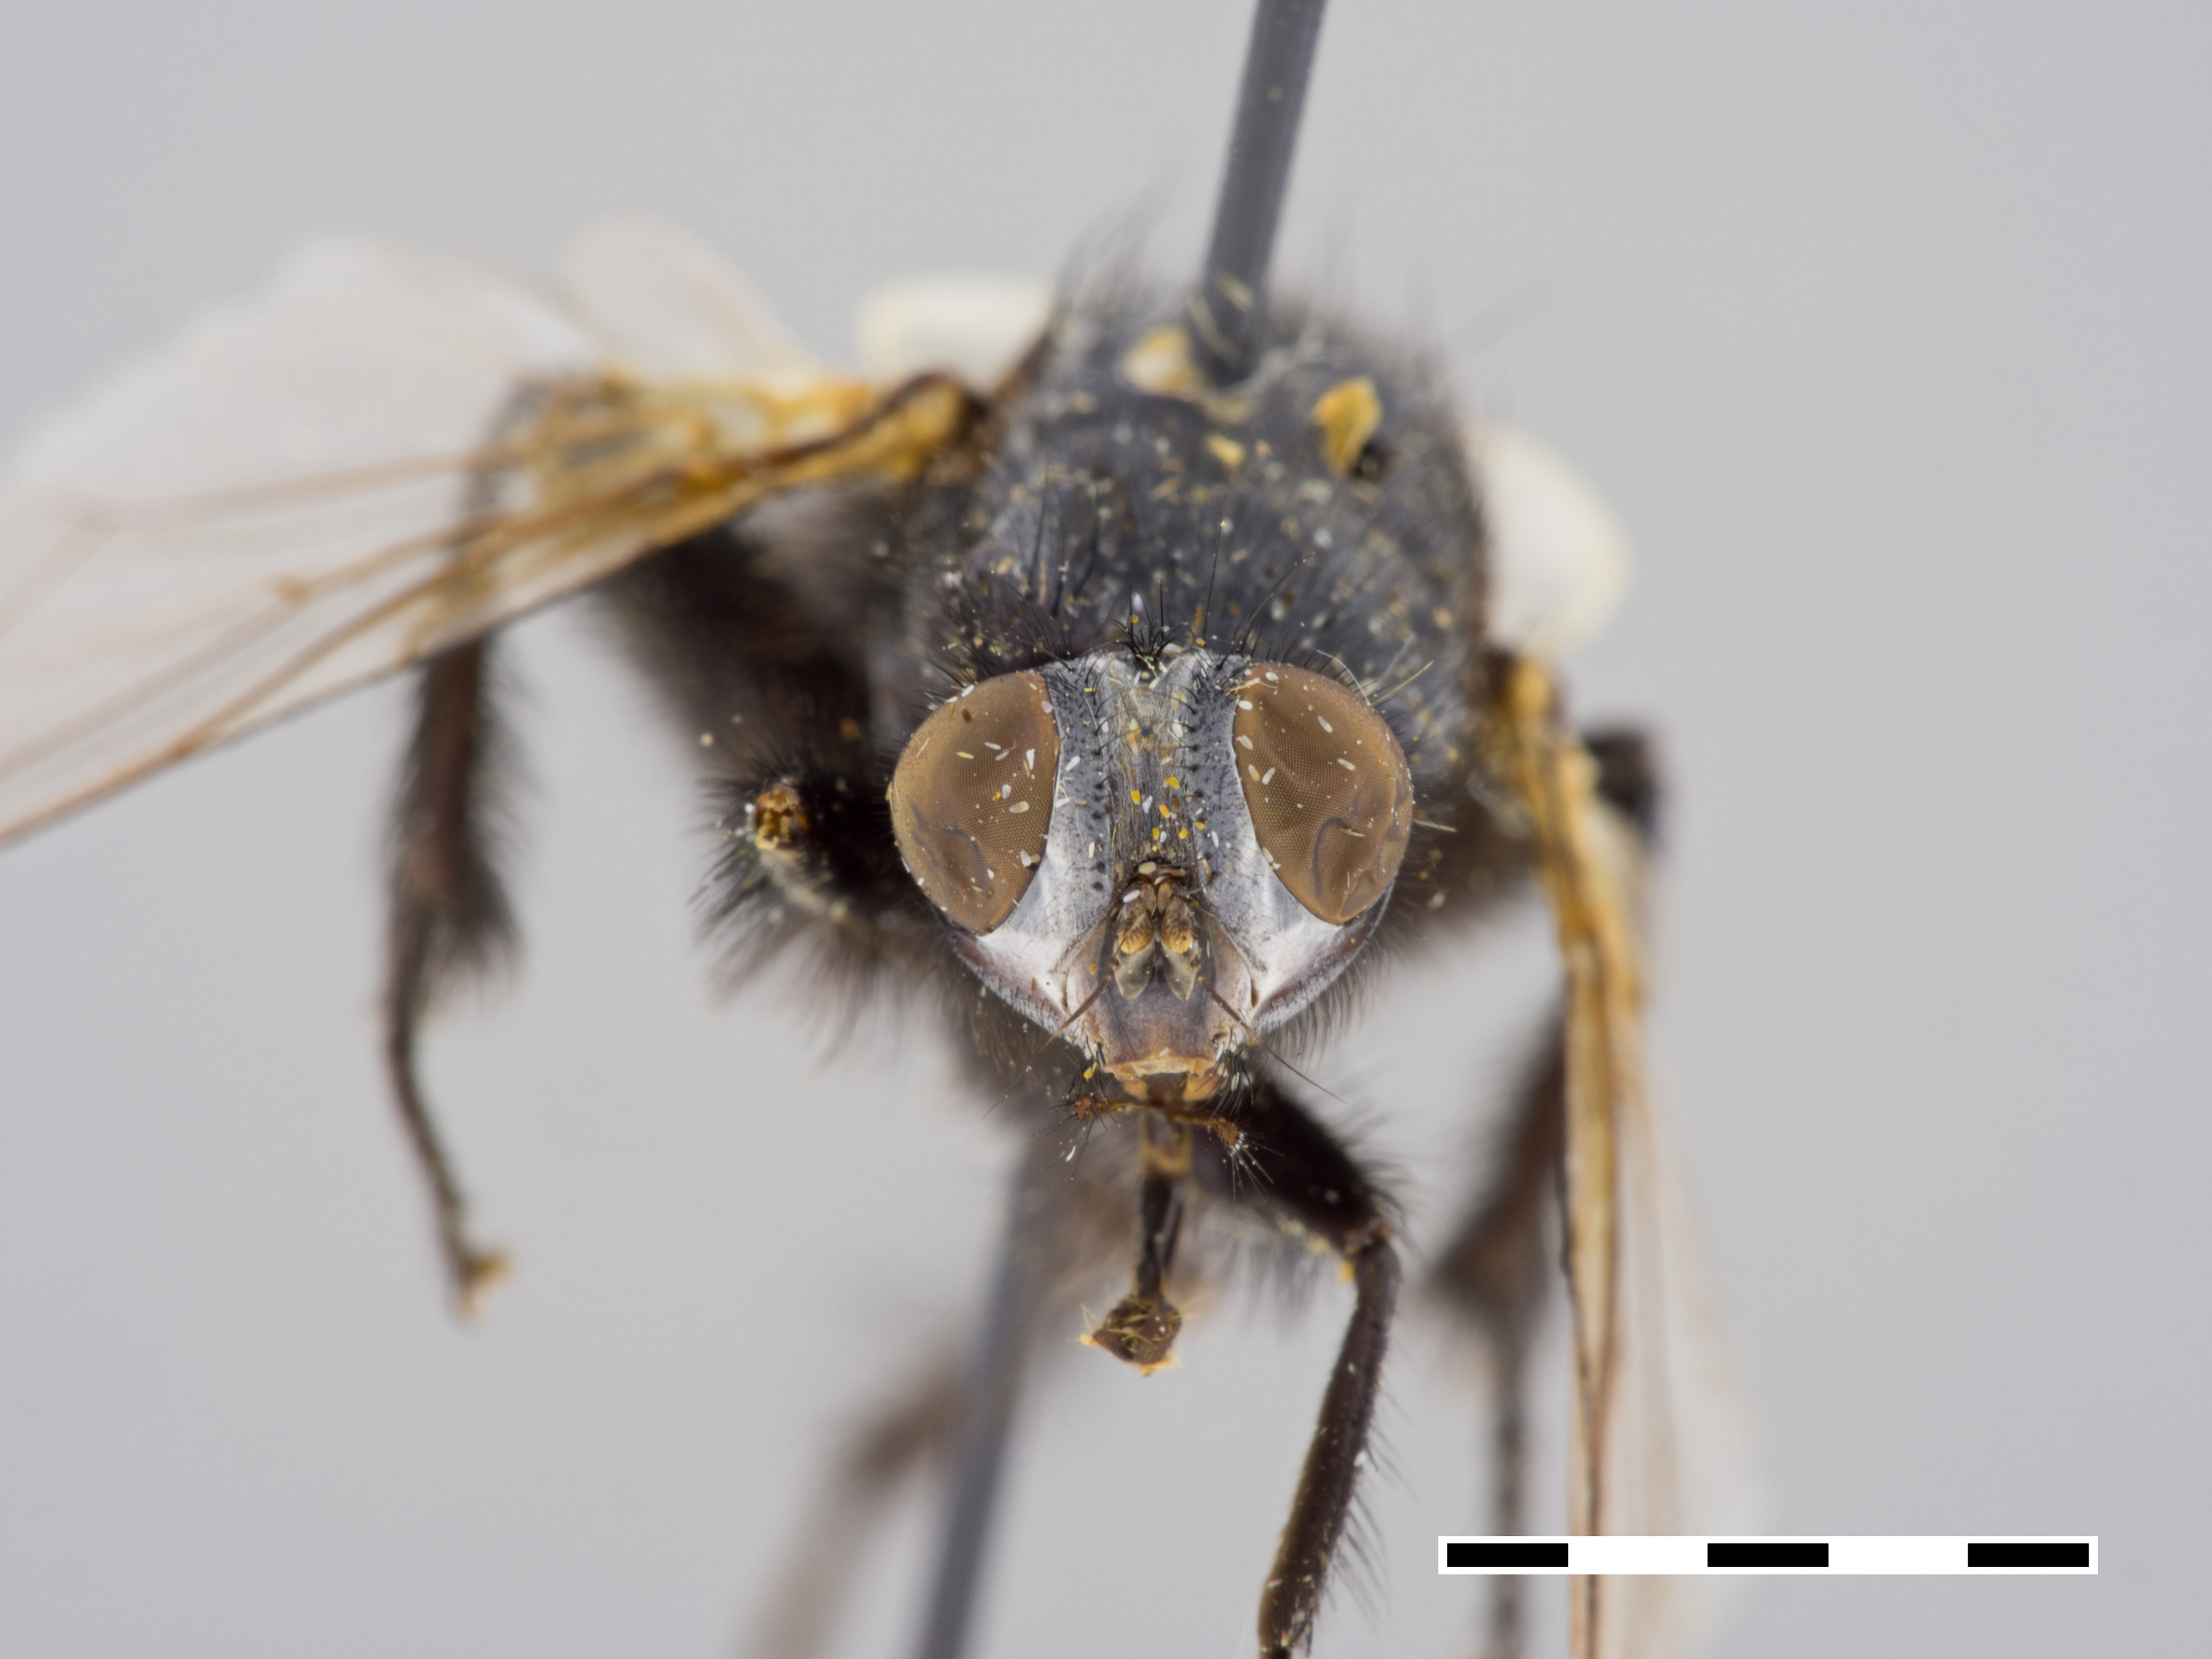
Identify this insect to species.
Wohlfahrtia atra
